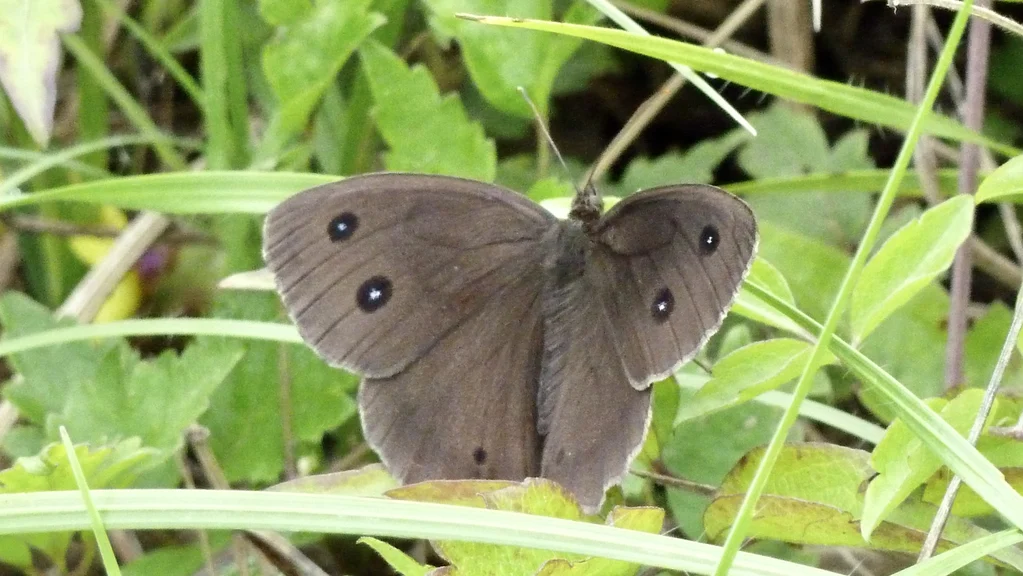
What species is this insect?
Minois dryas
